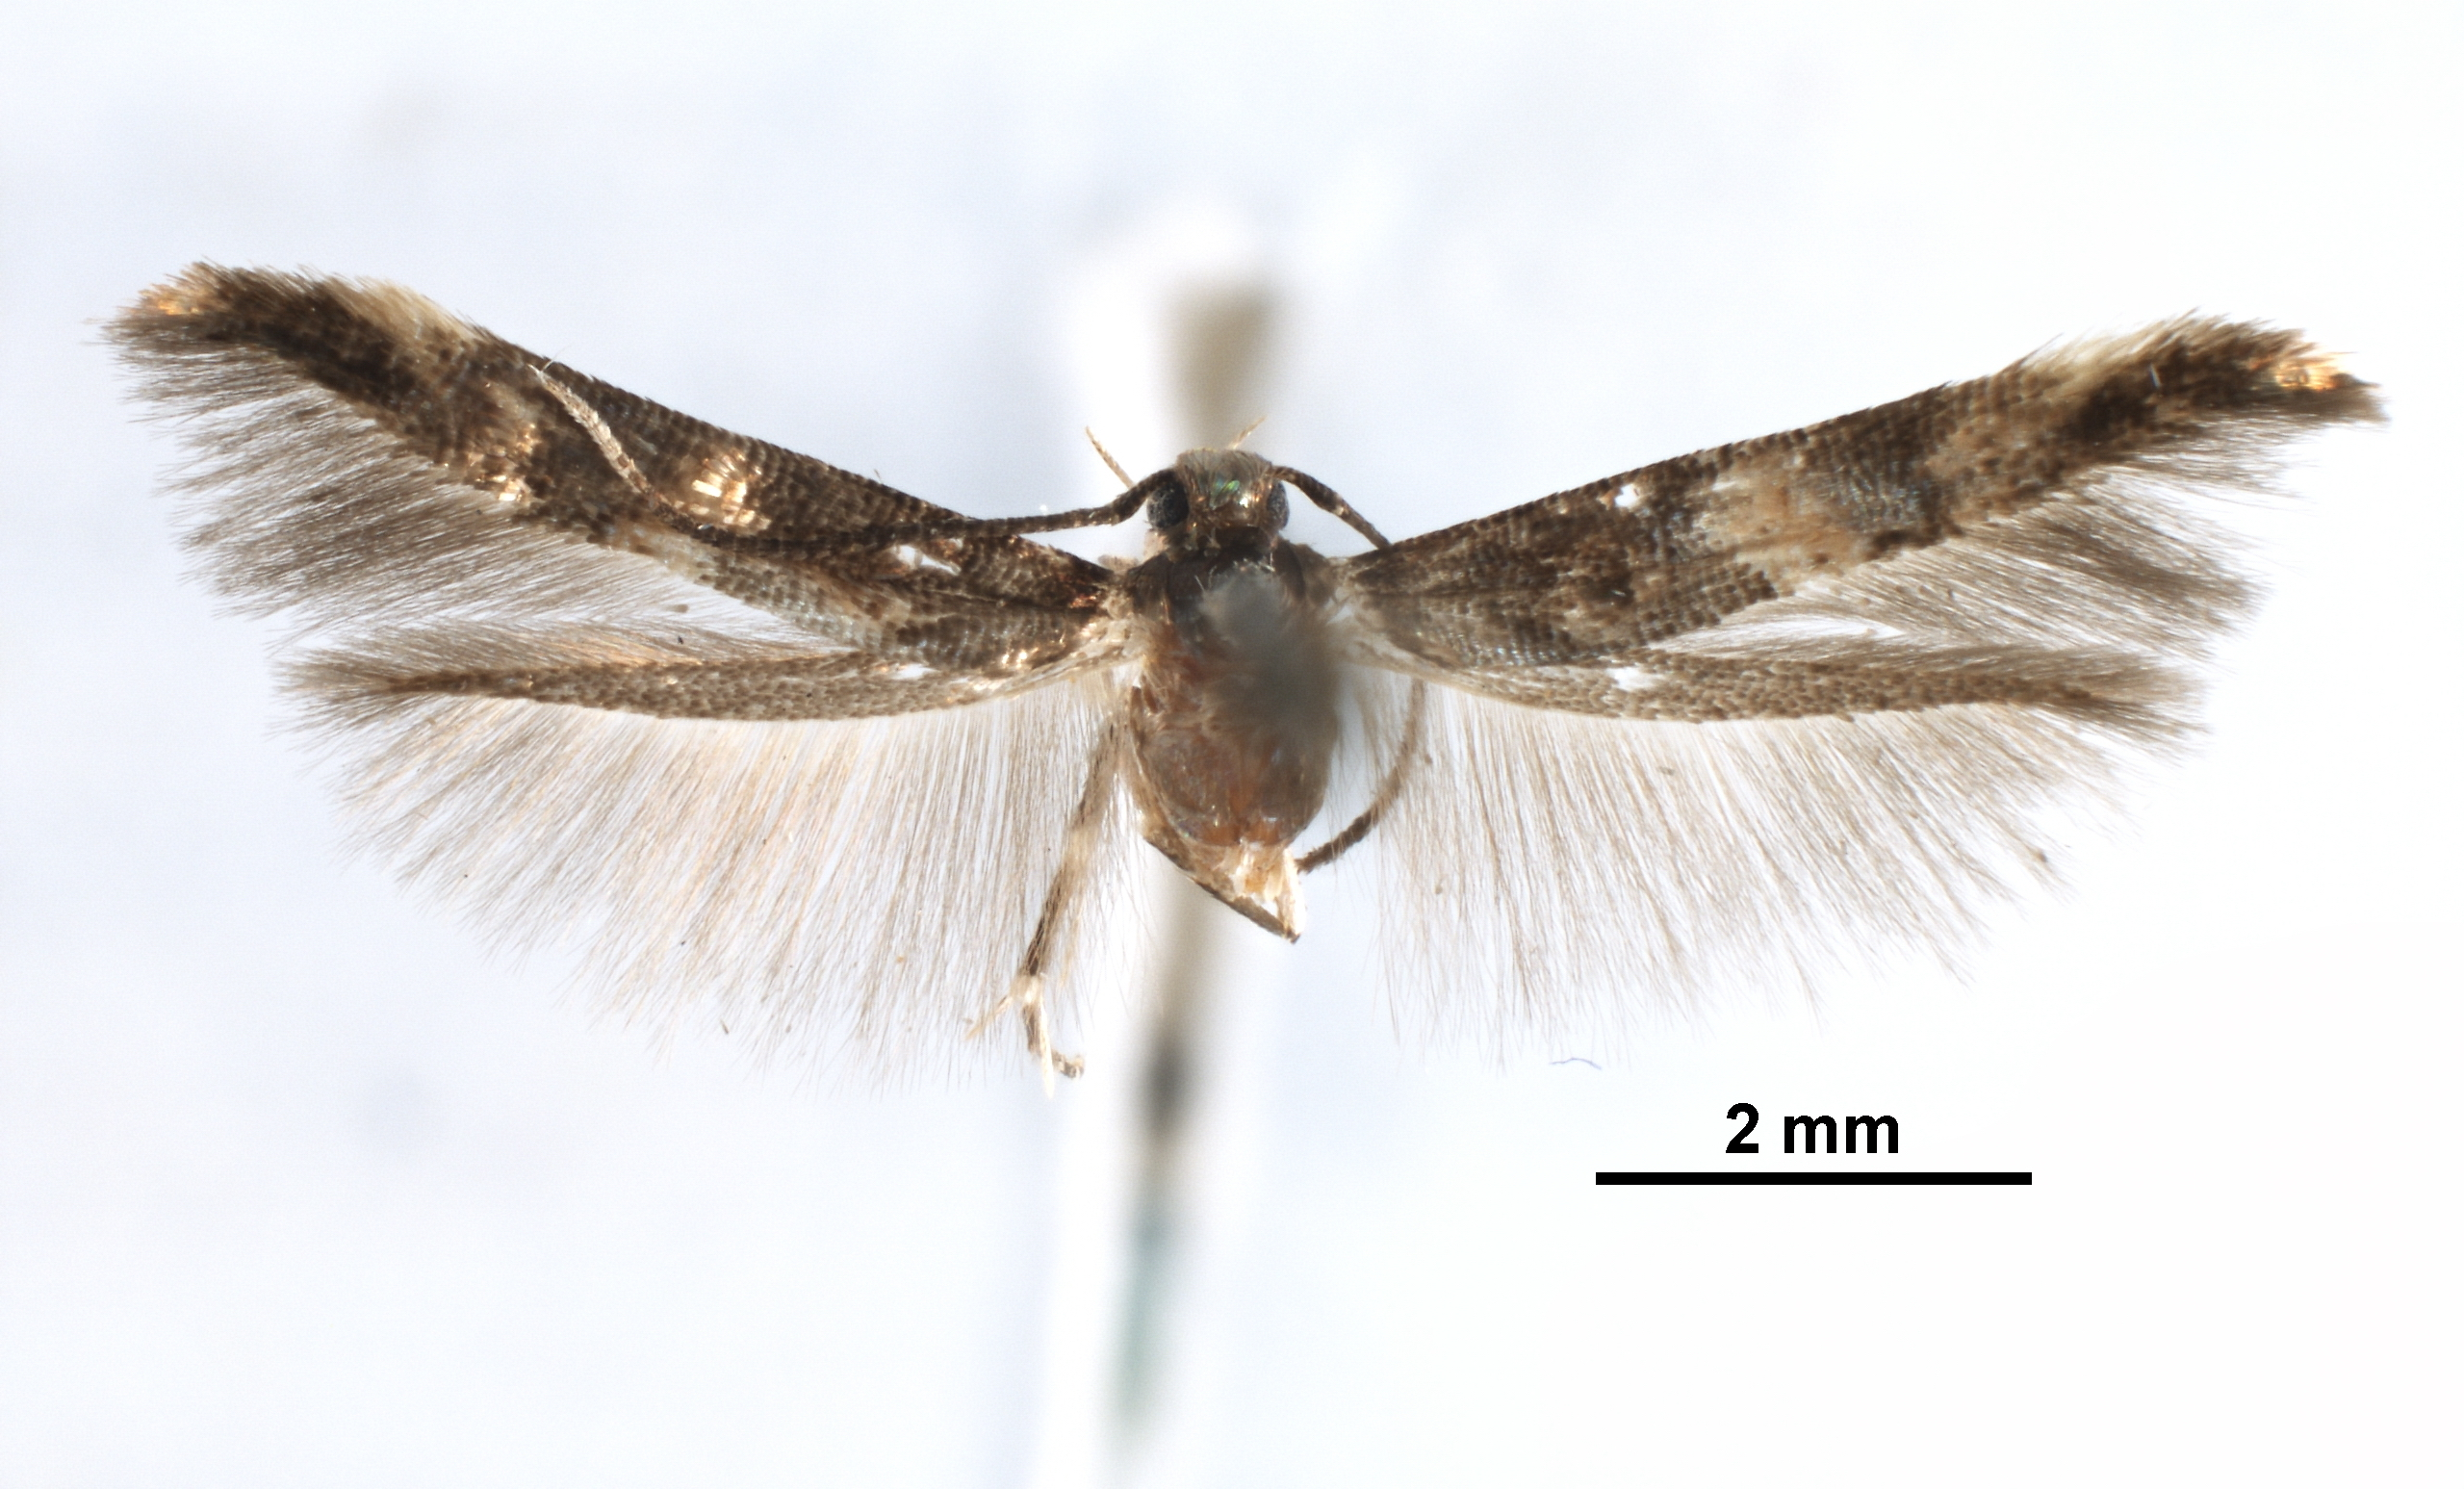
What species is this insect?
Stilbosis nubila
